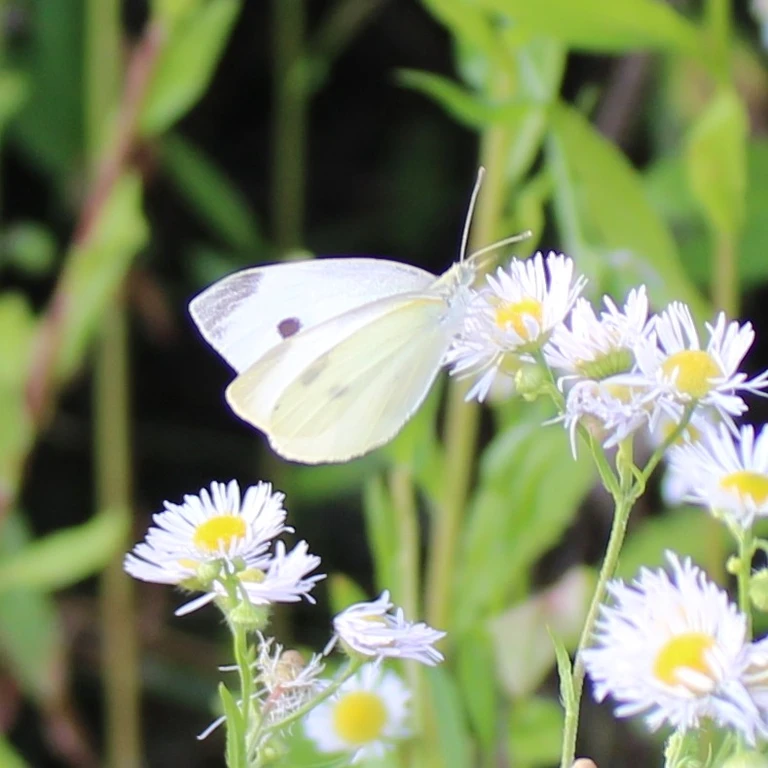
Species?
Pieris rapae
